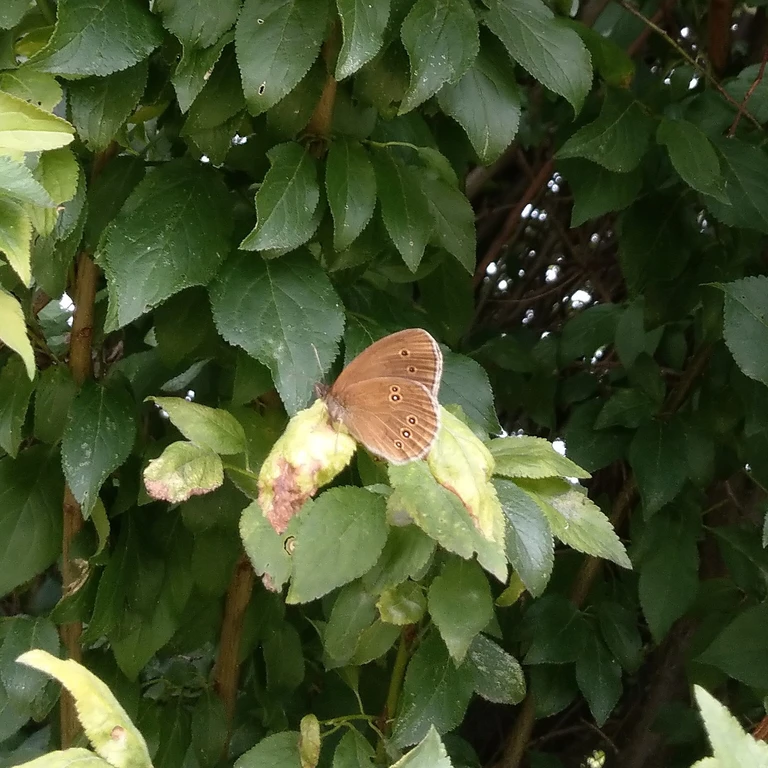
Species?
Aphantopus hyperantus
